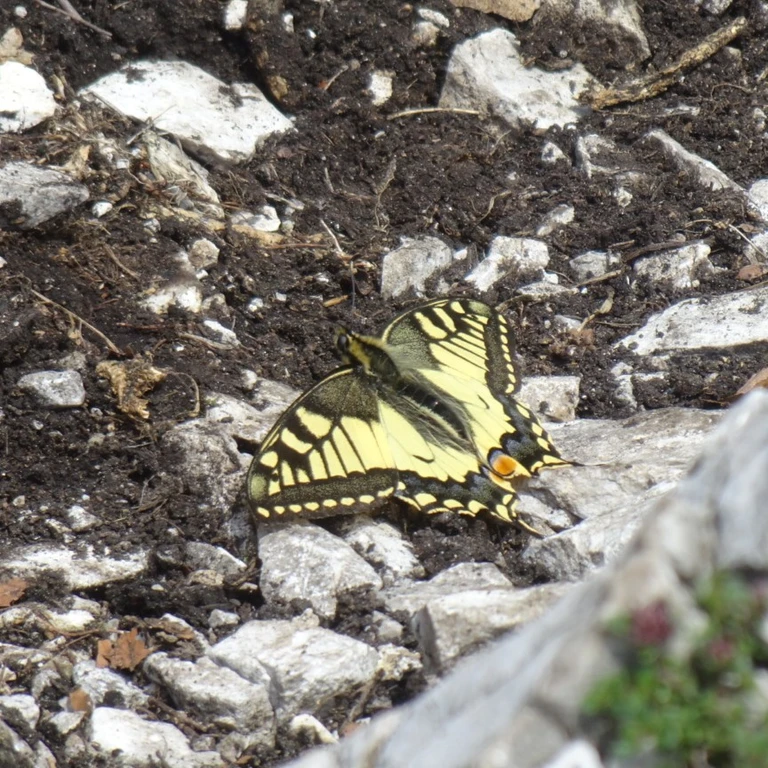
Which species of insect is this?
Papilio machaon
